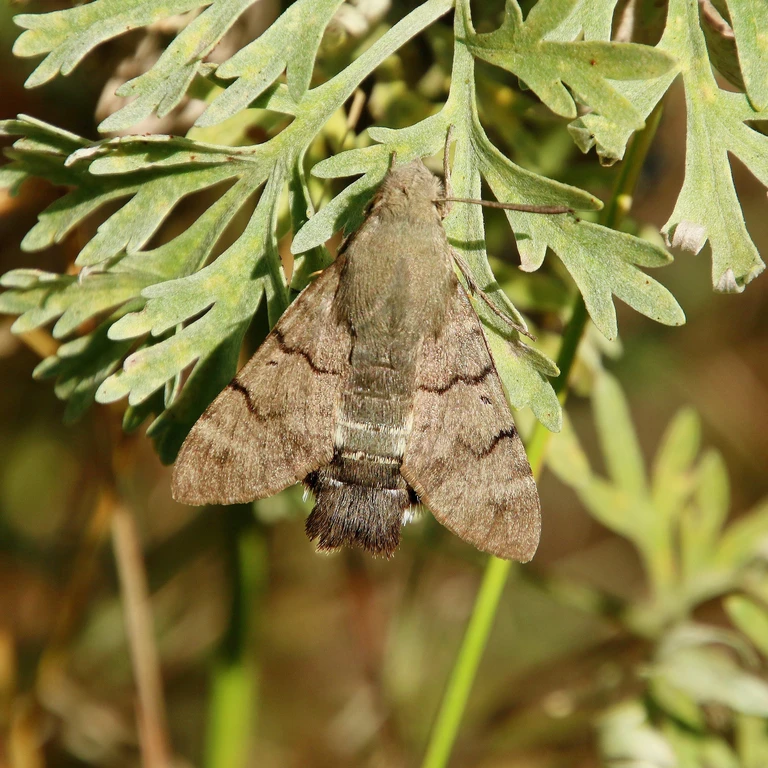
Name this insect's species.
Macroglossum stellatarum
